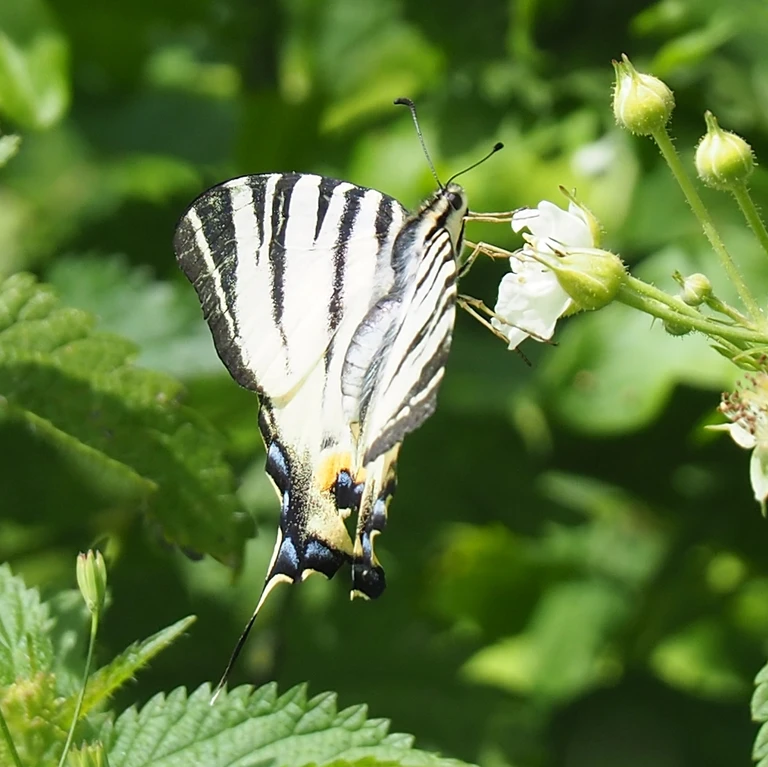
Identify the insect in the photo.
Iphiclides podalirius
